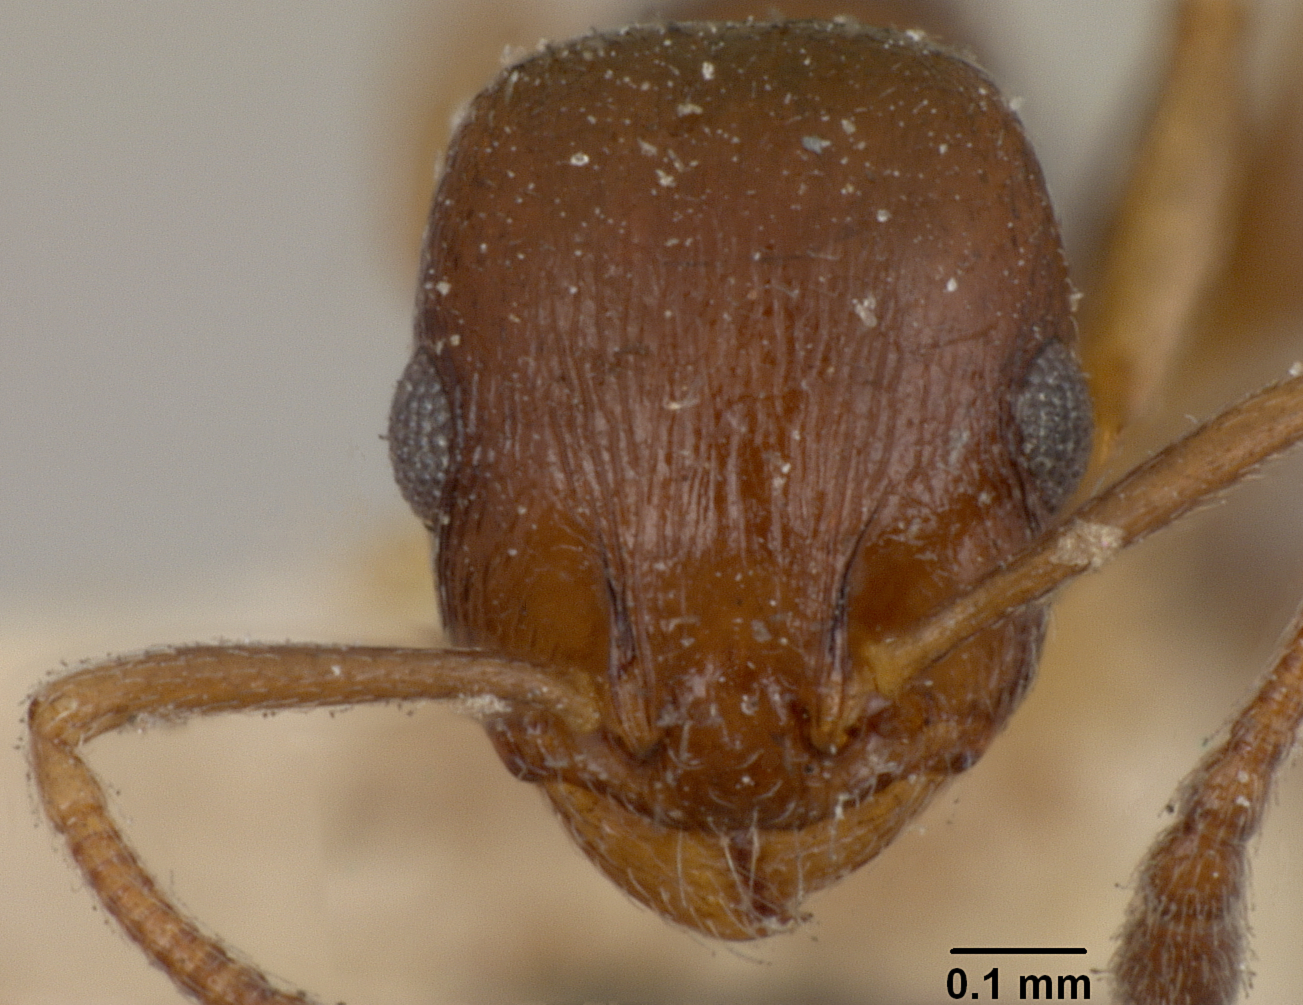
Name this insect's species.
Leptothorax tuberum
